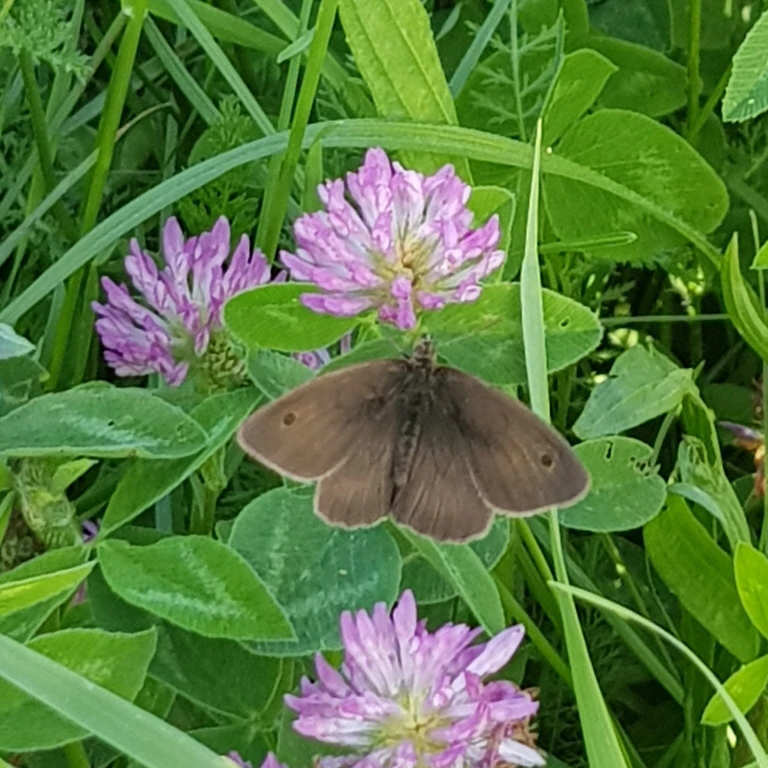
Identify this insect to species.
Maniola jurtina
